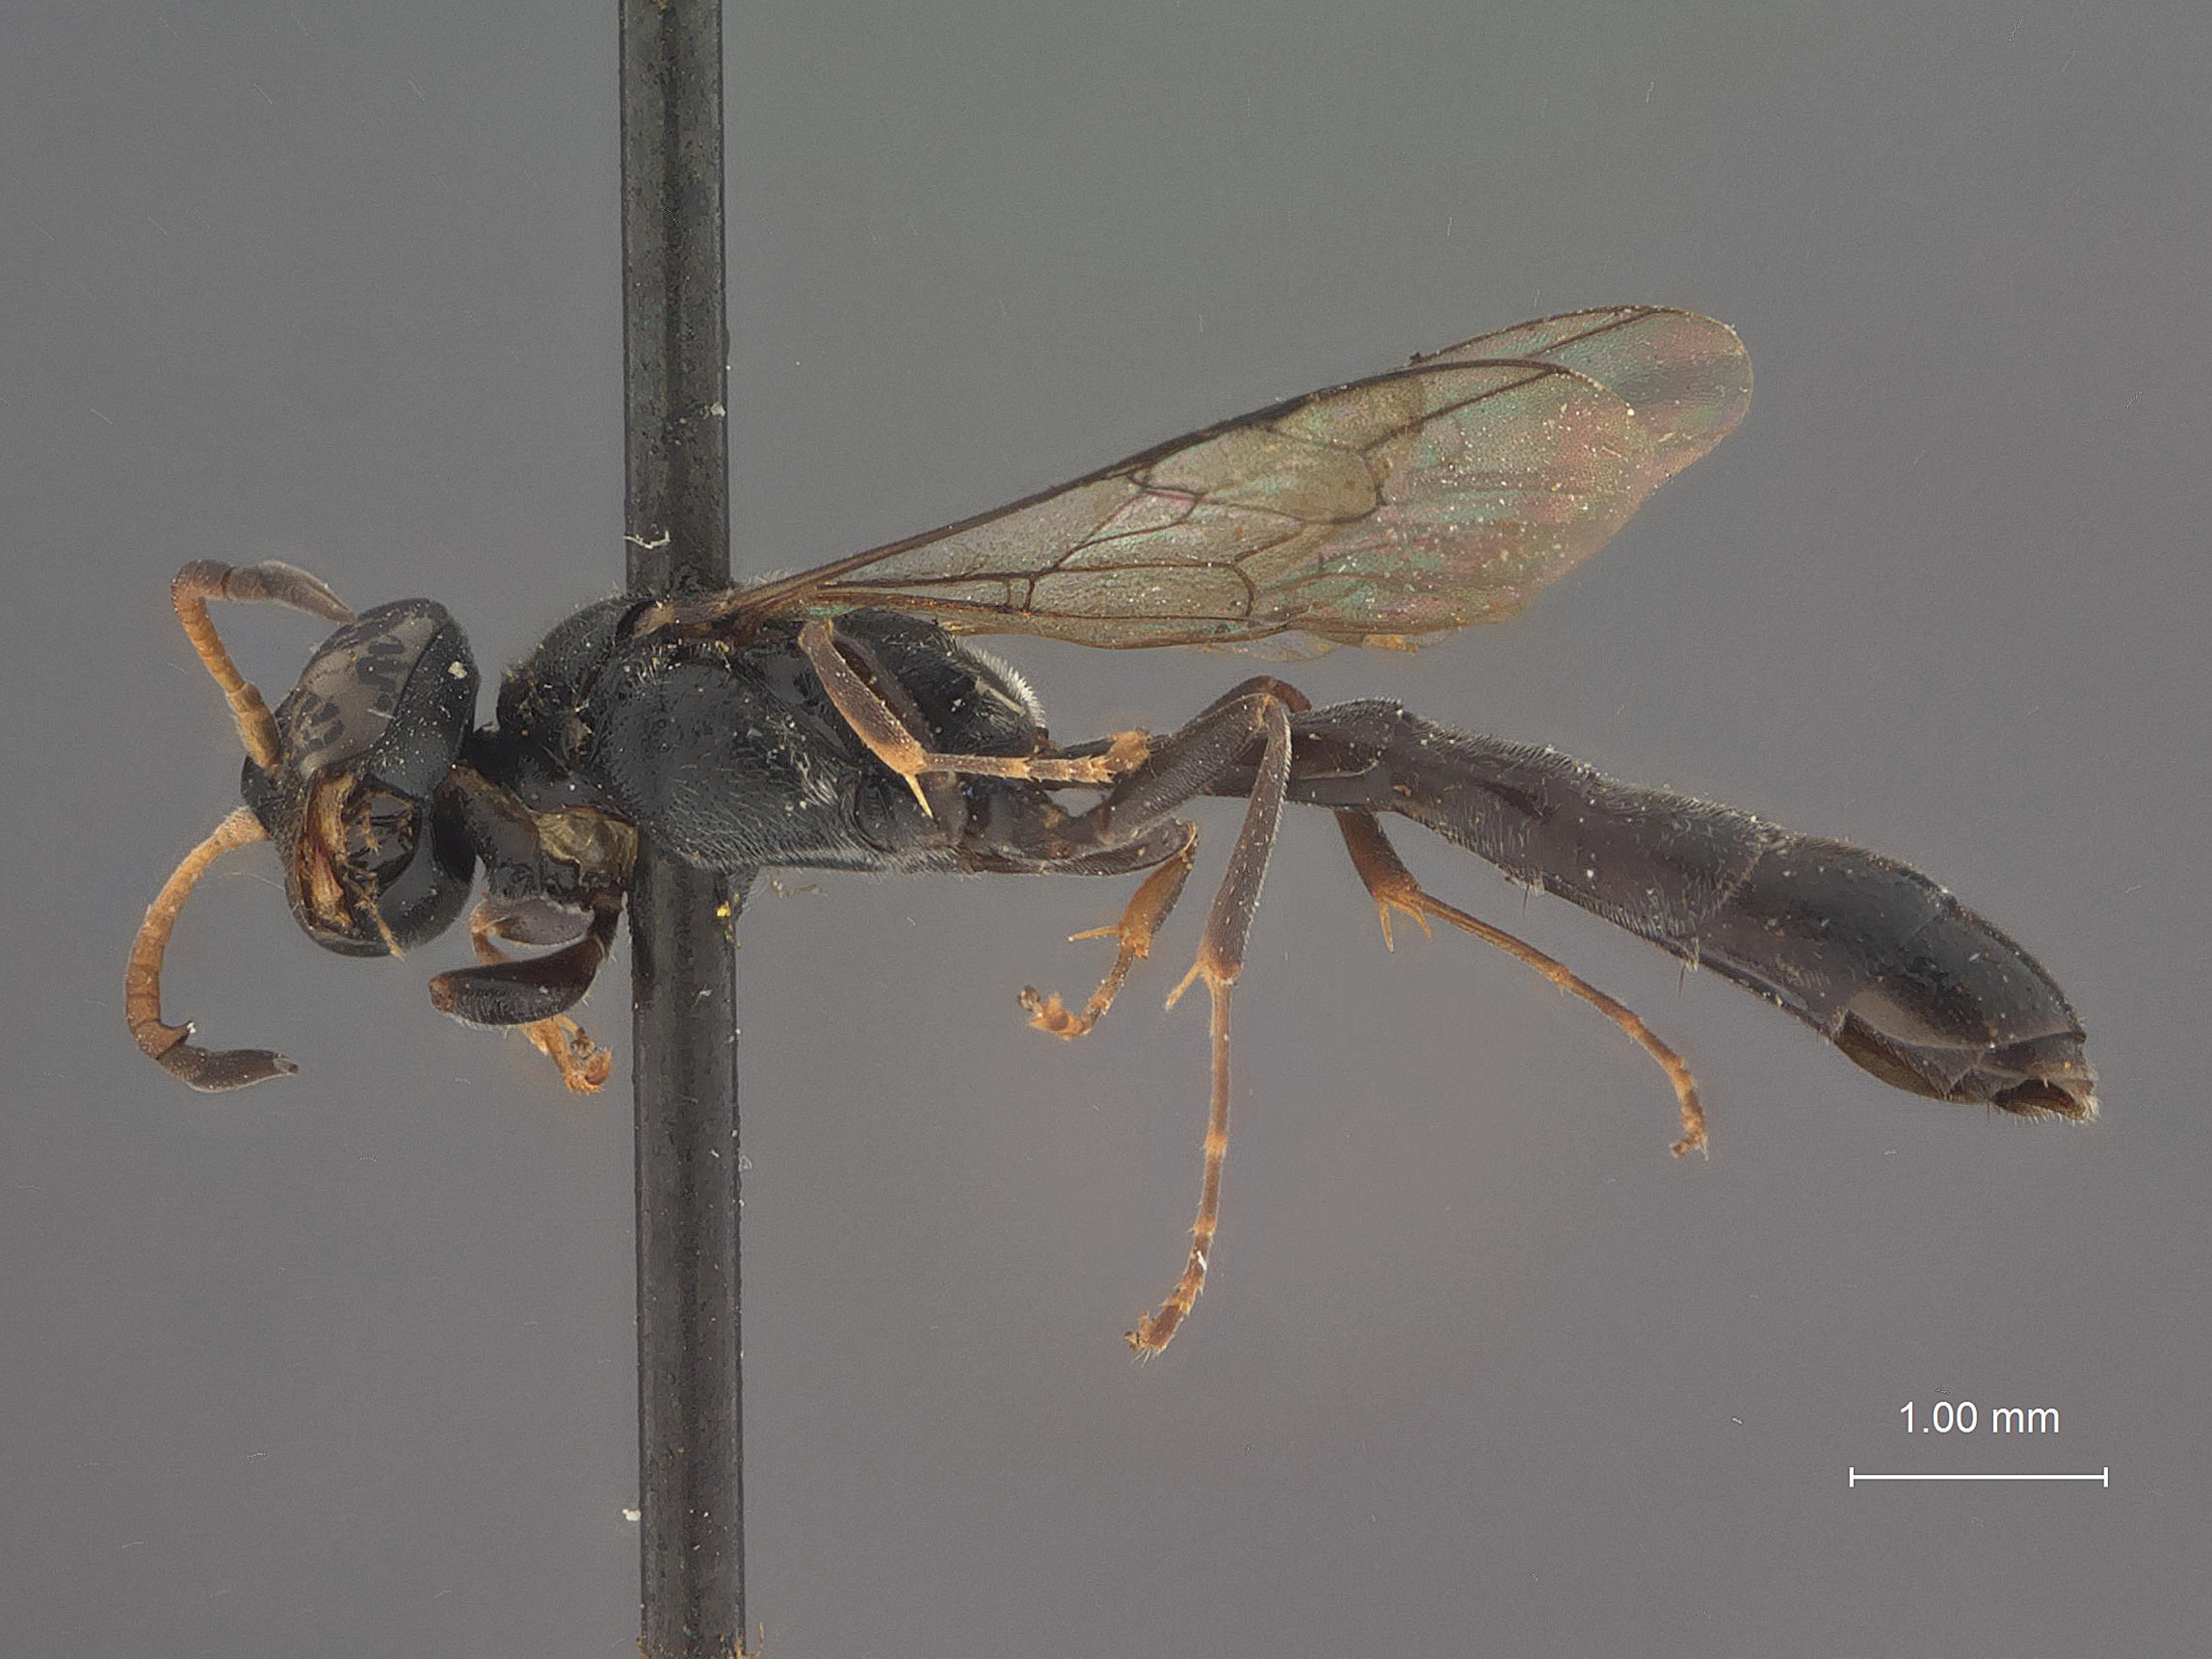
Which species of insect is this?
Trypoxylon shannoni
